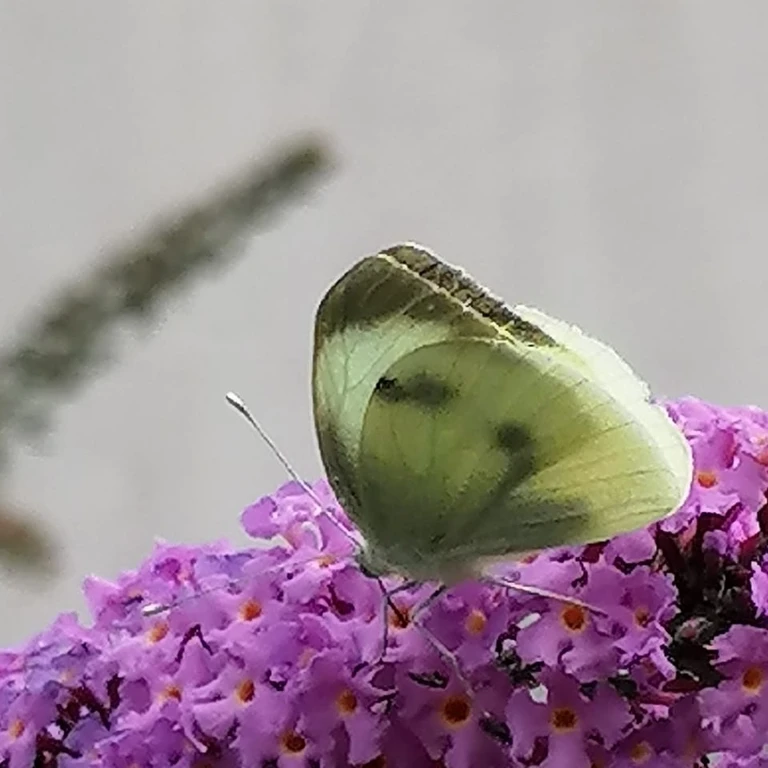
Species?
Pieris brassicae
